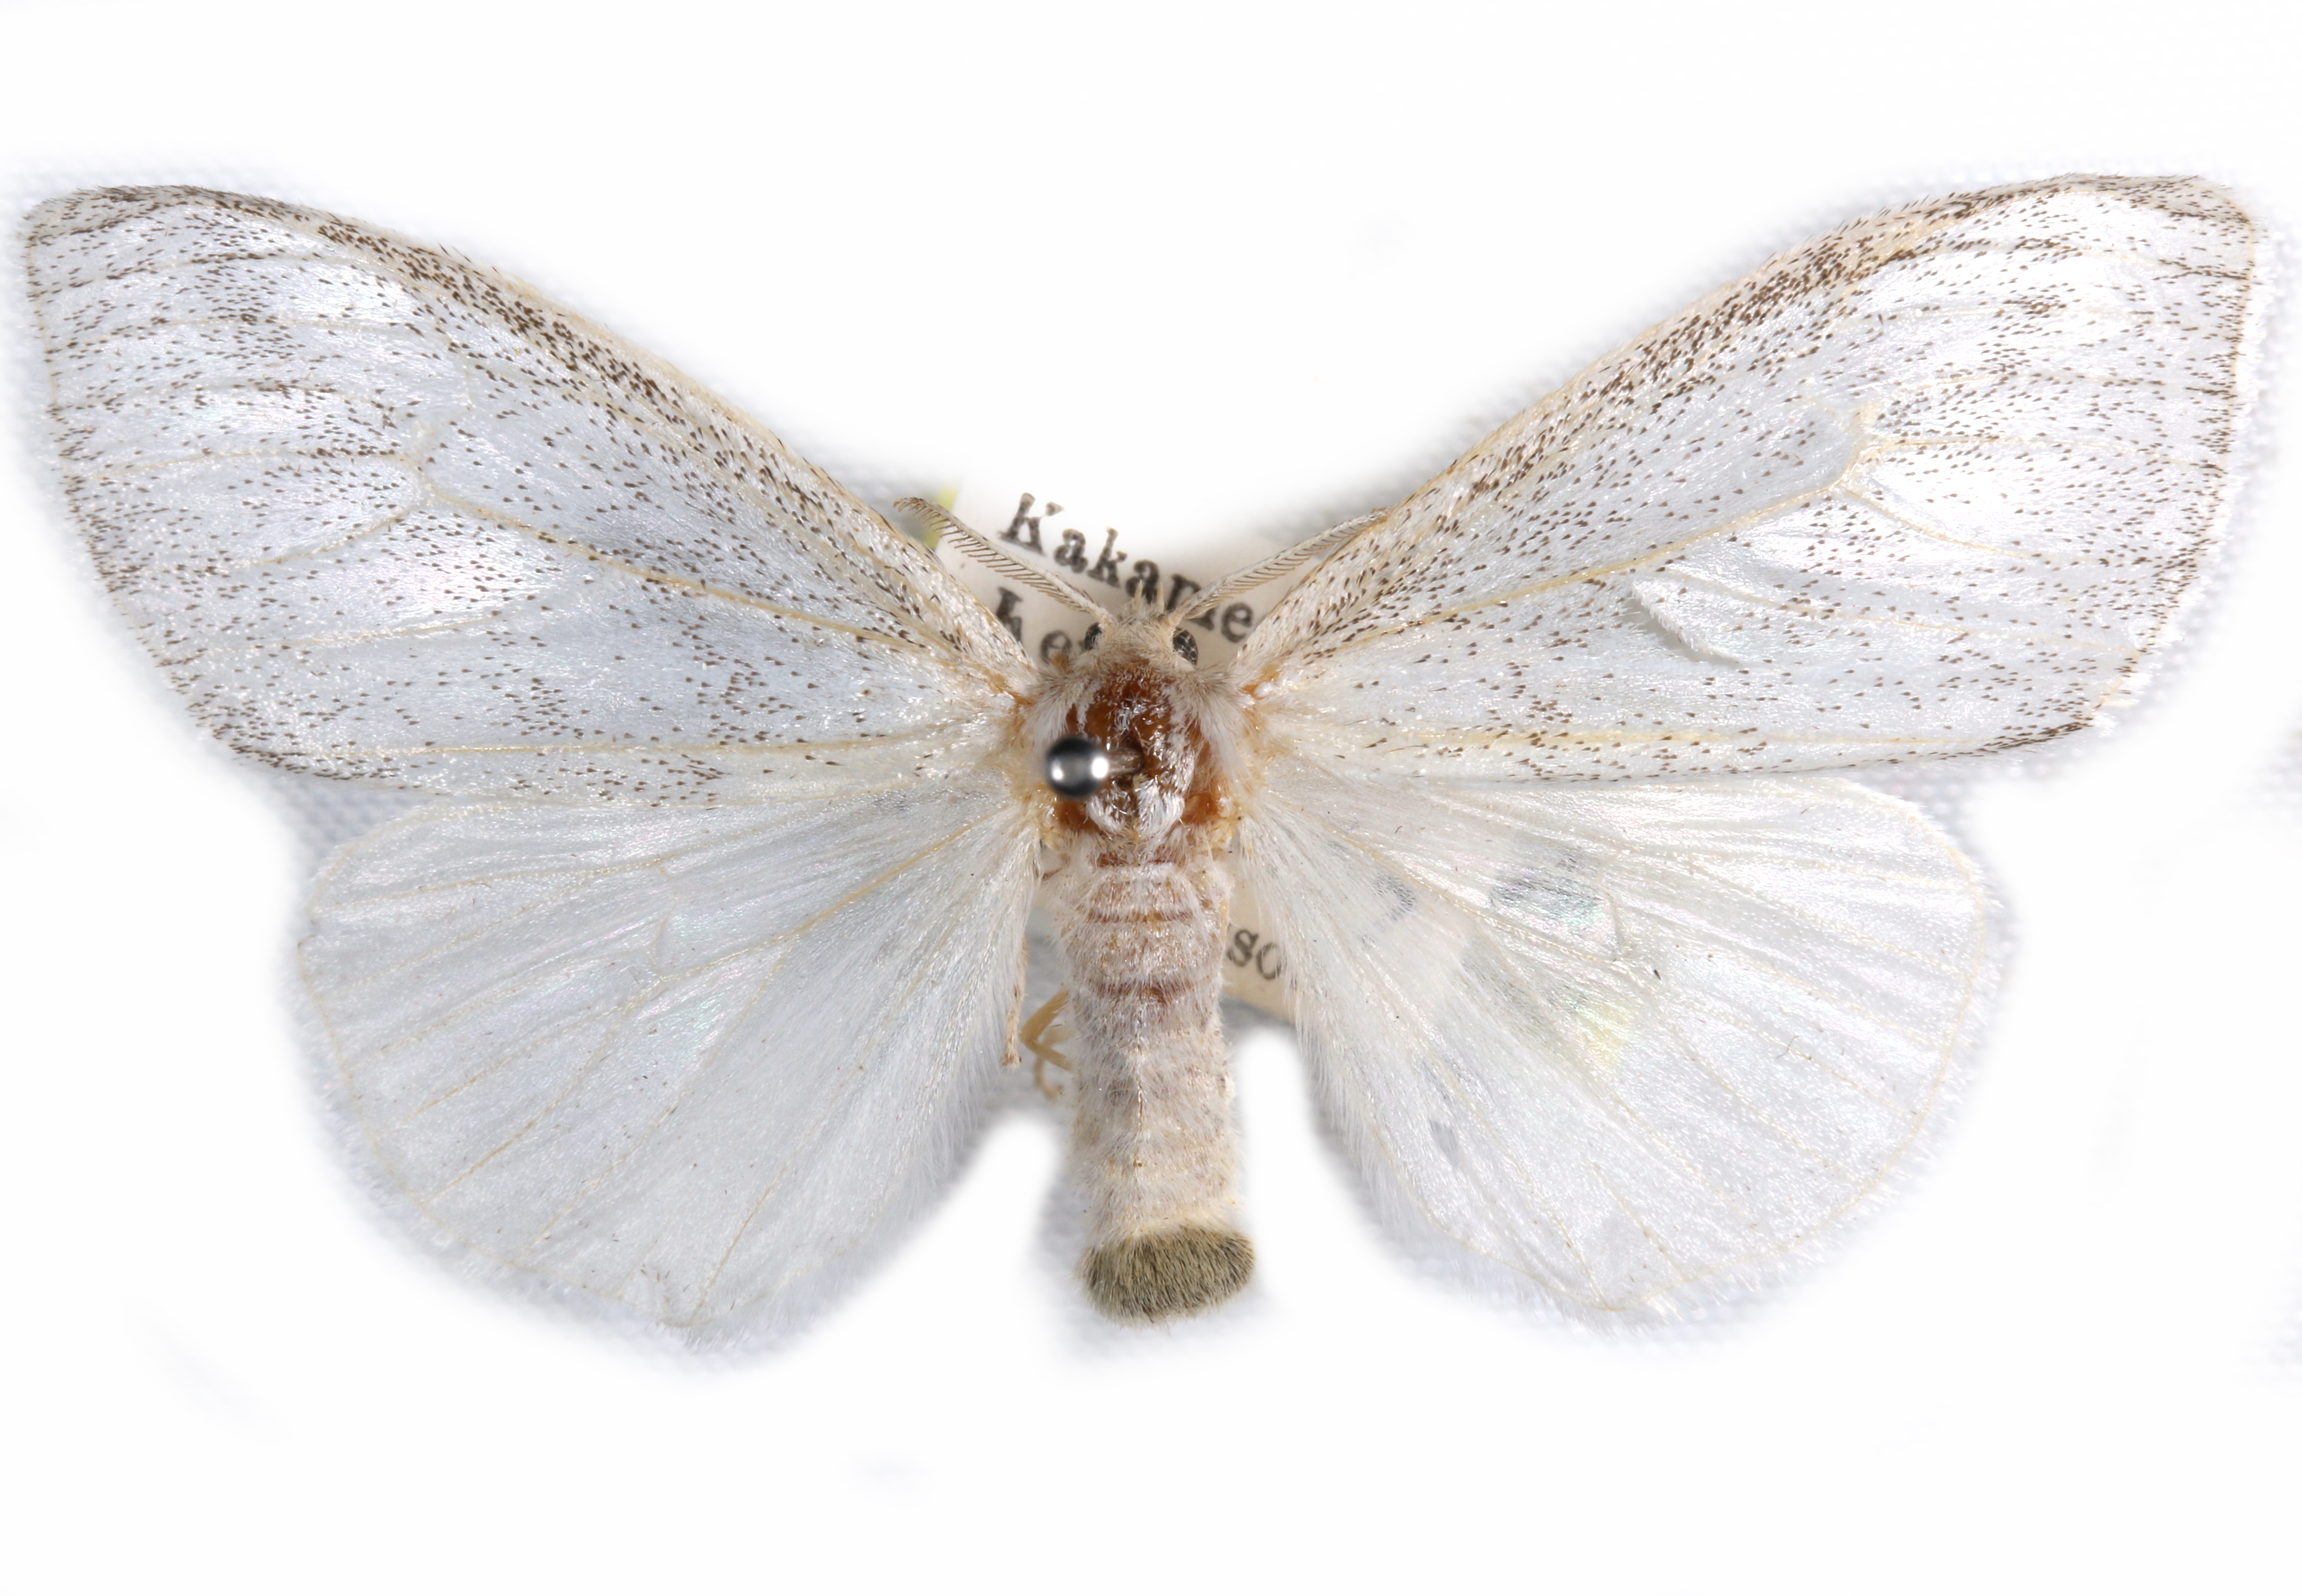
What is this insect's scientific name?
Marblepsis tiphia
